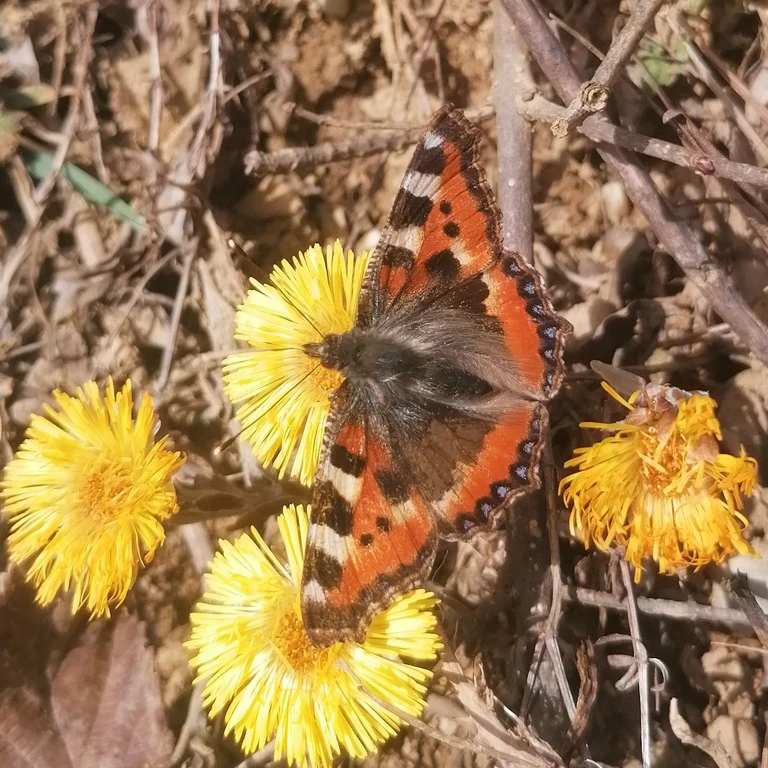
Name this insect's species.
Aglais urticae
